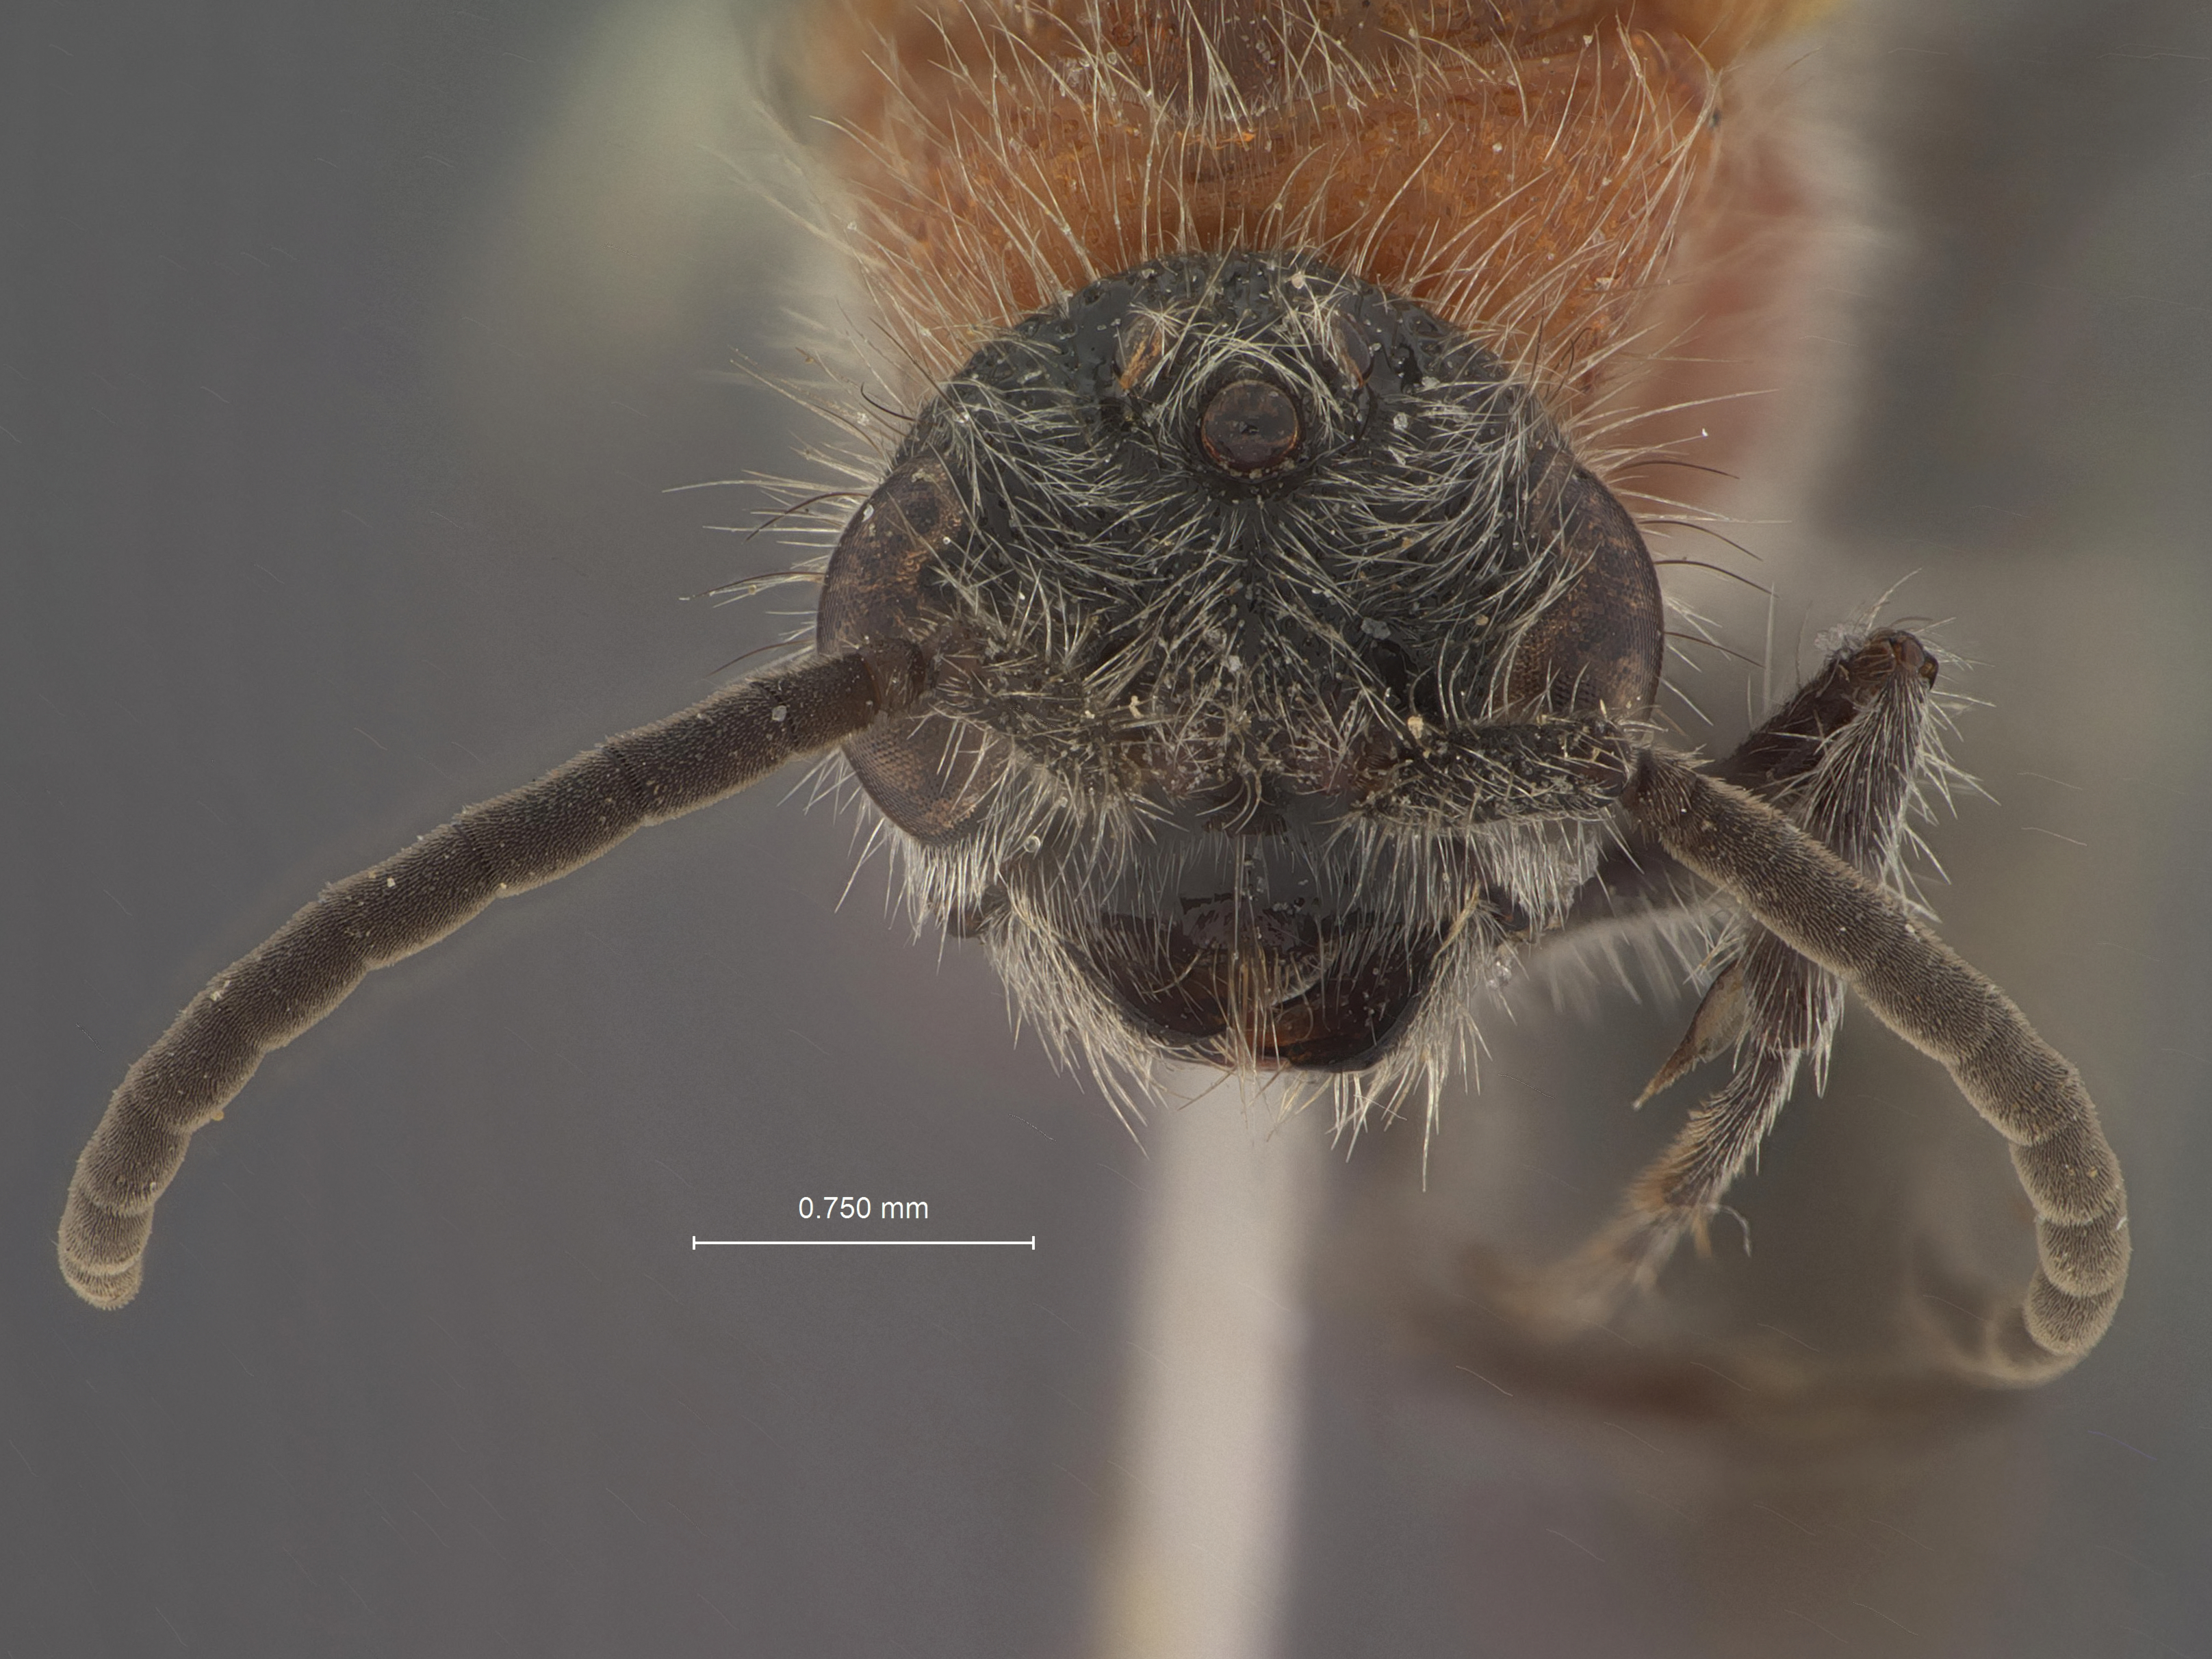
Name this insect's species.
Smicromyrme yuliana
